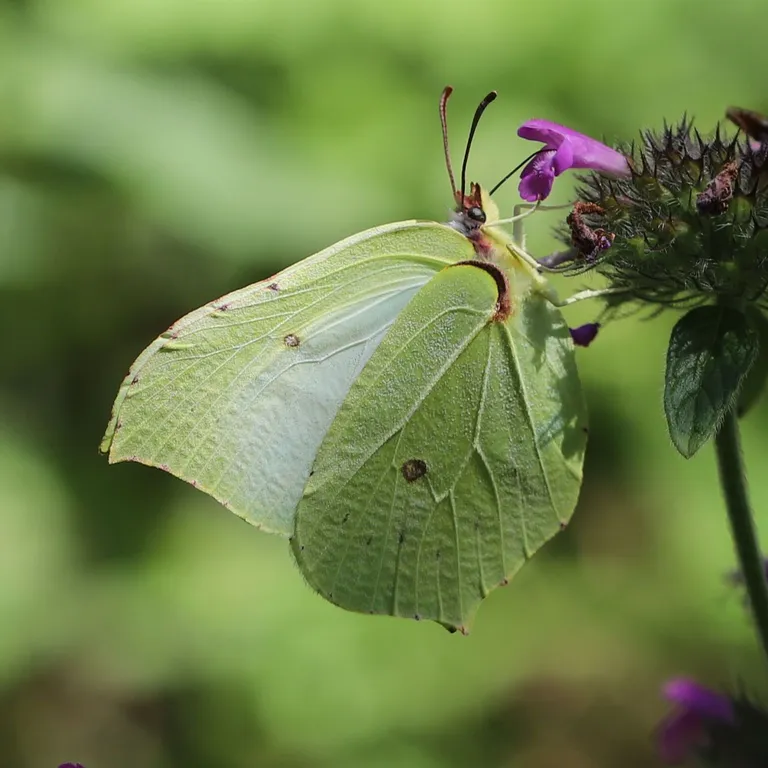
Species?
Gonepteryx rhamni
